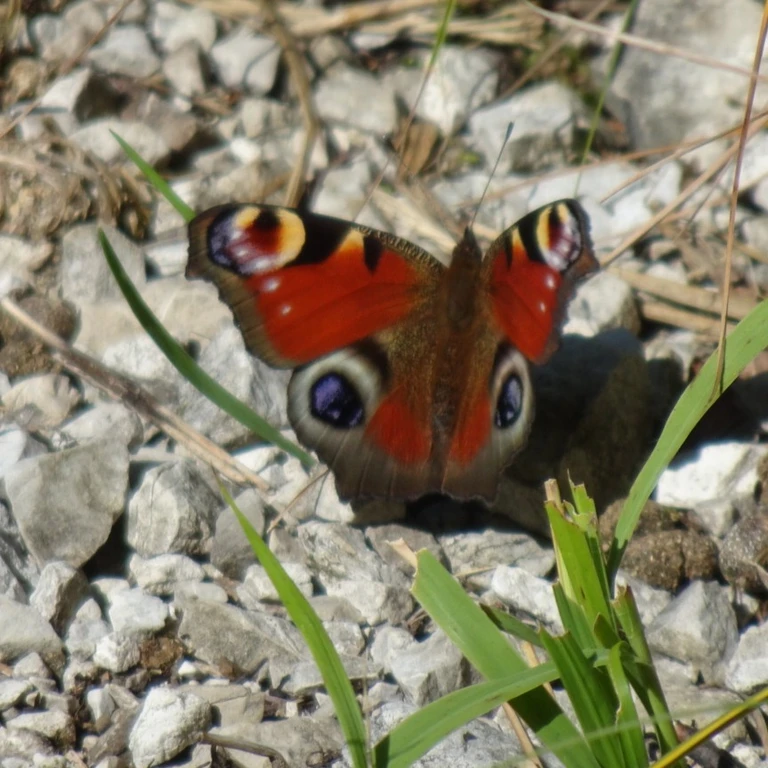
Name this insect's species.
Aglais io
